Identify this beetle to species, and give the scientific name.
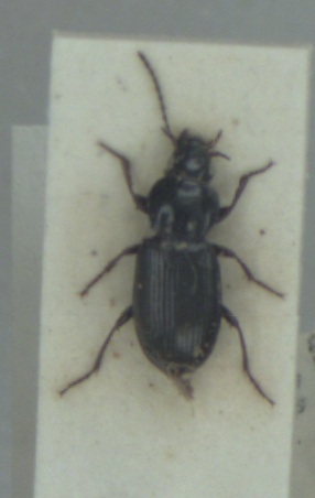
Pterostichus diligens
